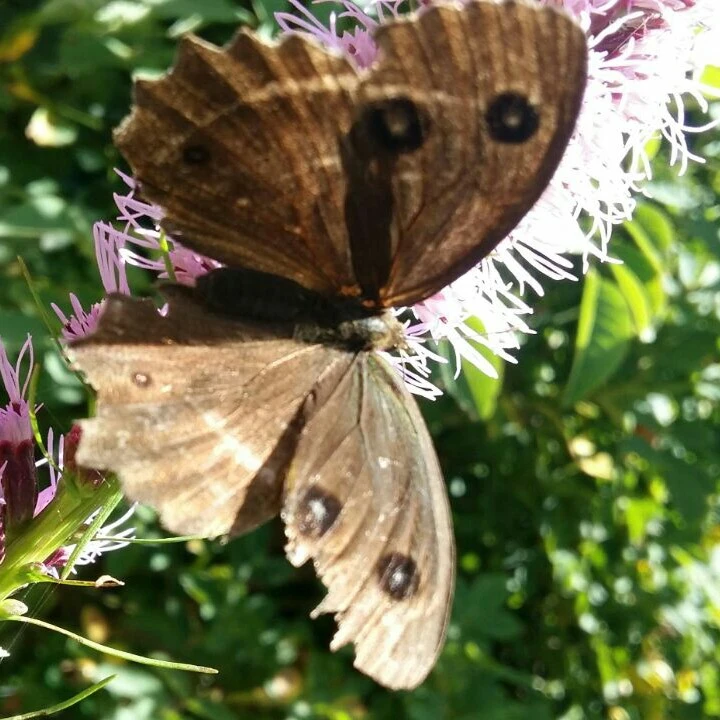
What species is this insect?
Minois dryas
